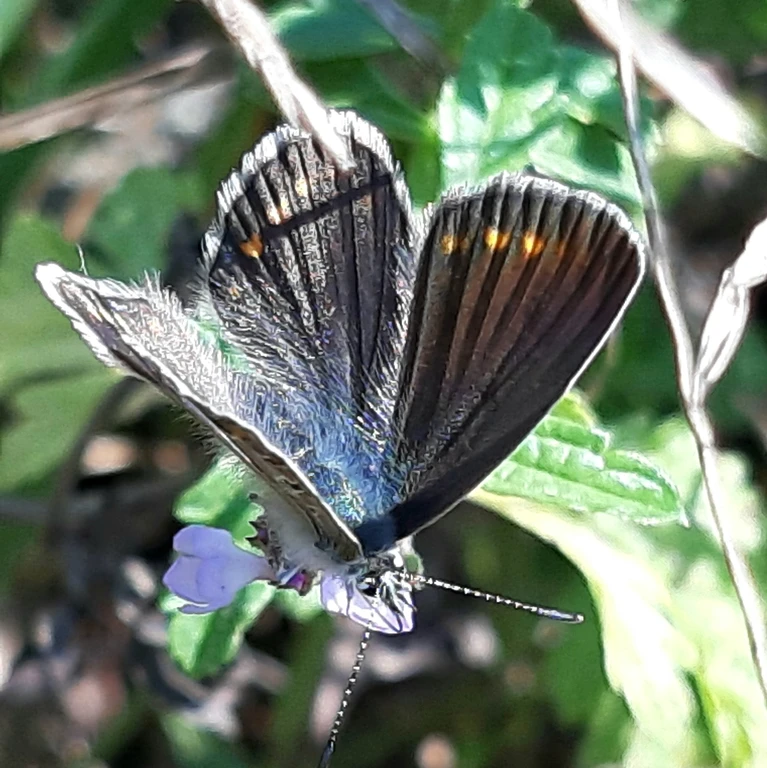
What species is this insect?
Polyommatus icarus
